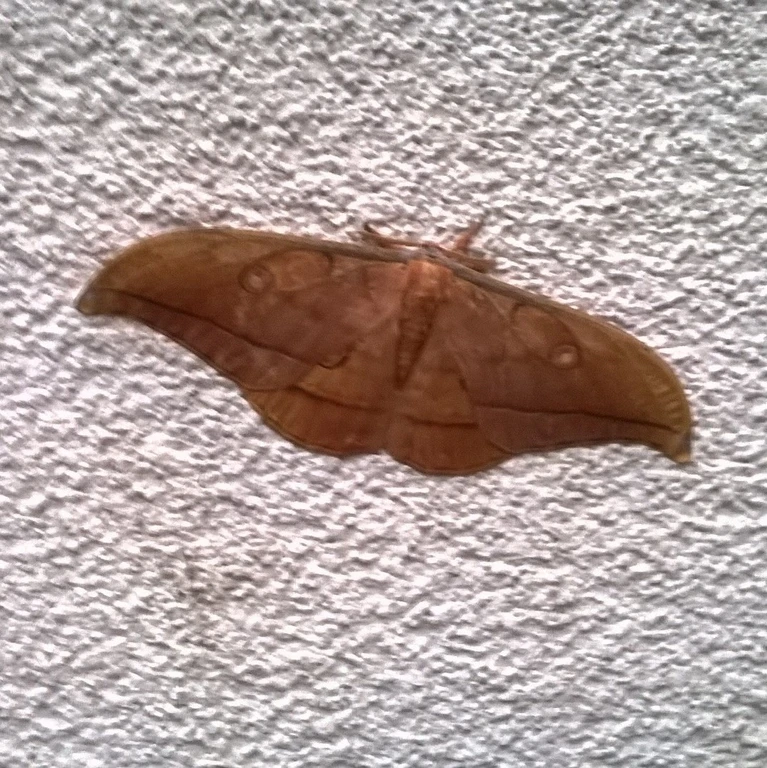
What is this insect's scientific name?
Antheraea yamamai
